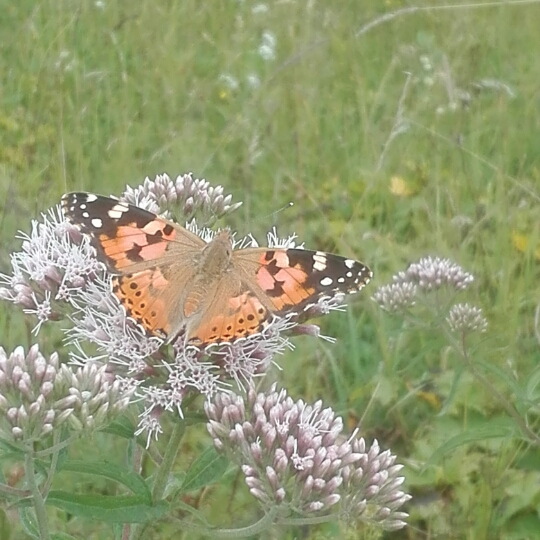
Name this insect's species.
Vanessa cardui
